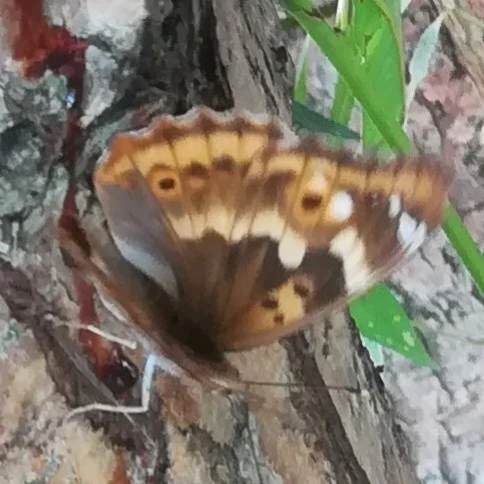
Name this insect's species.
Apatura ilia
